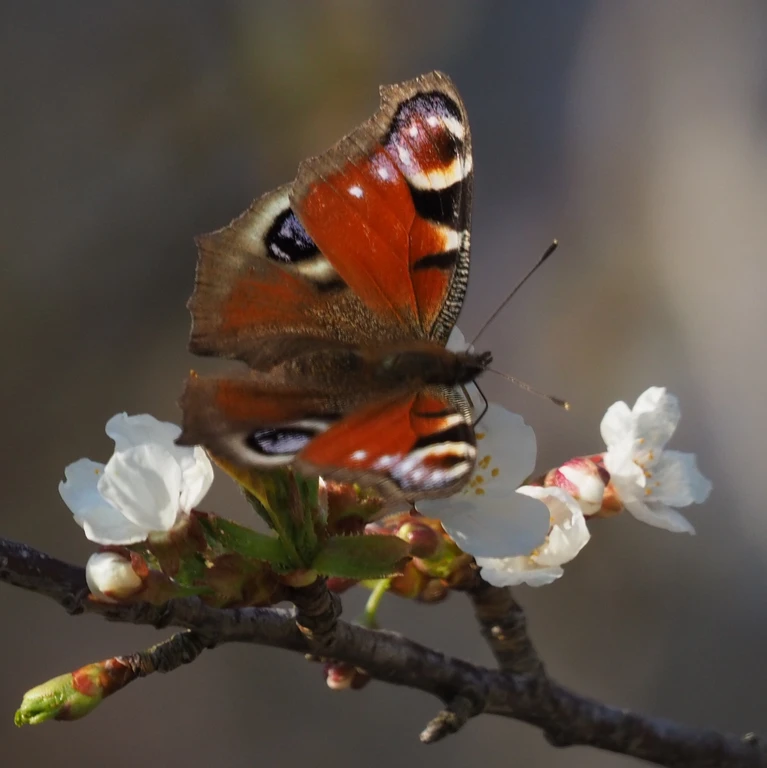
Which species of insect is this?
Aglais io
